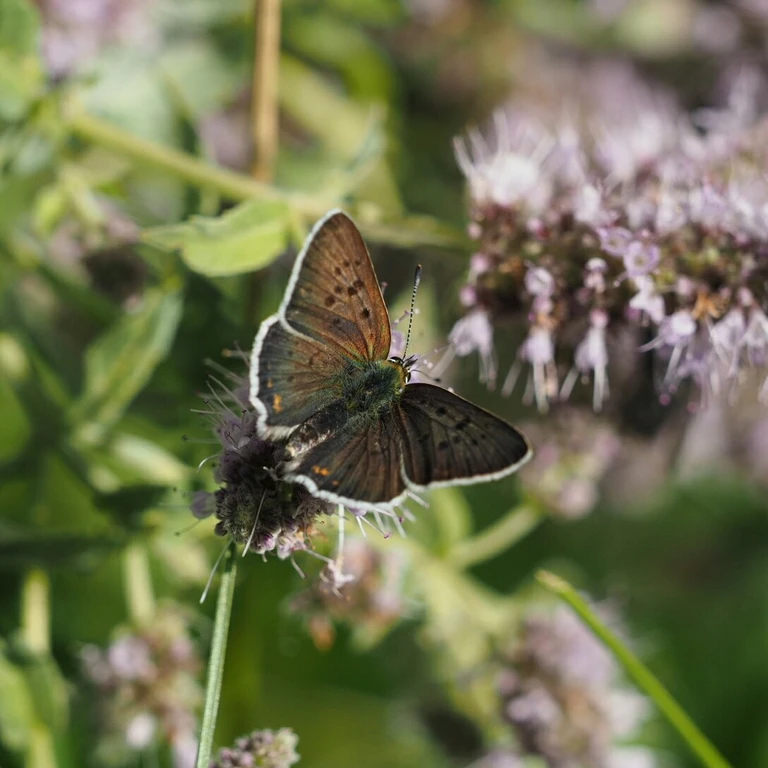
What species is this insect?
Lycaena tityrus (also Loweia tityrus)
